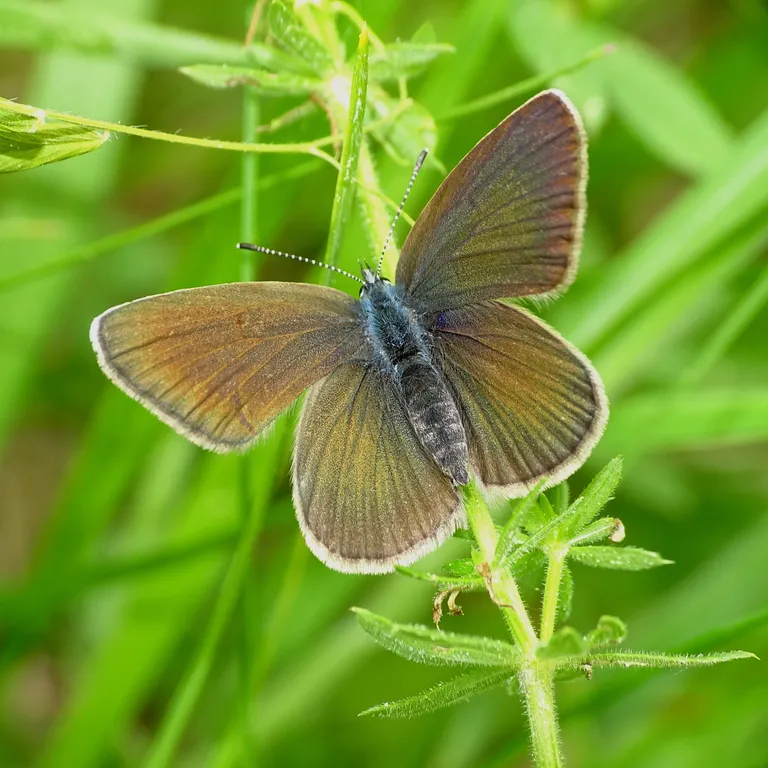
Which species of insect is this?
Cyaniris semiargus
